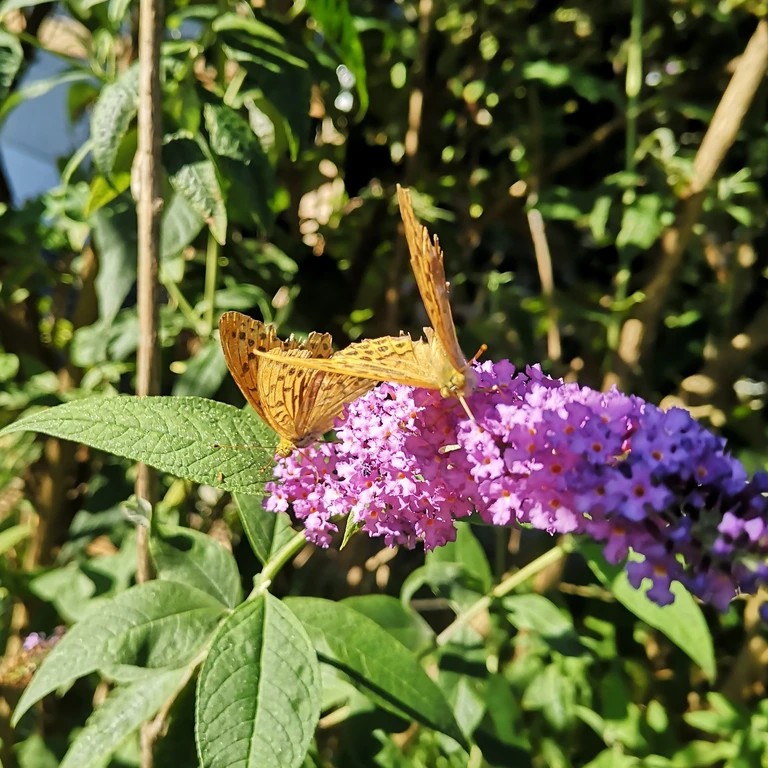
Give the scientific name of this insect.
Argynnis paphia
